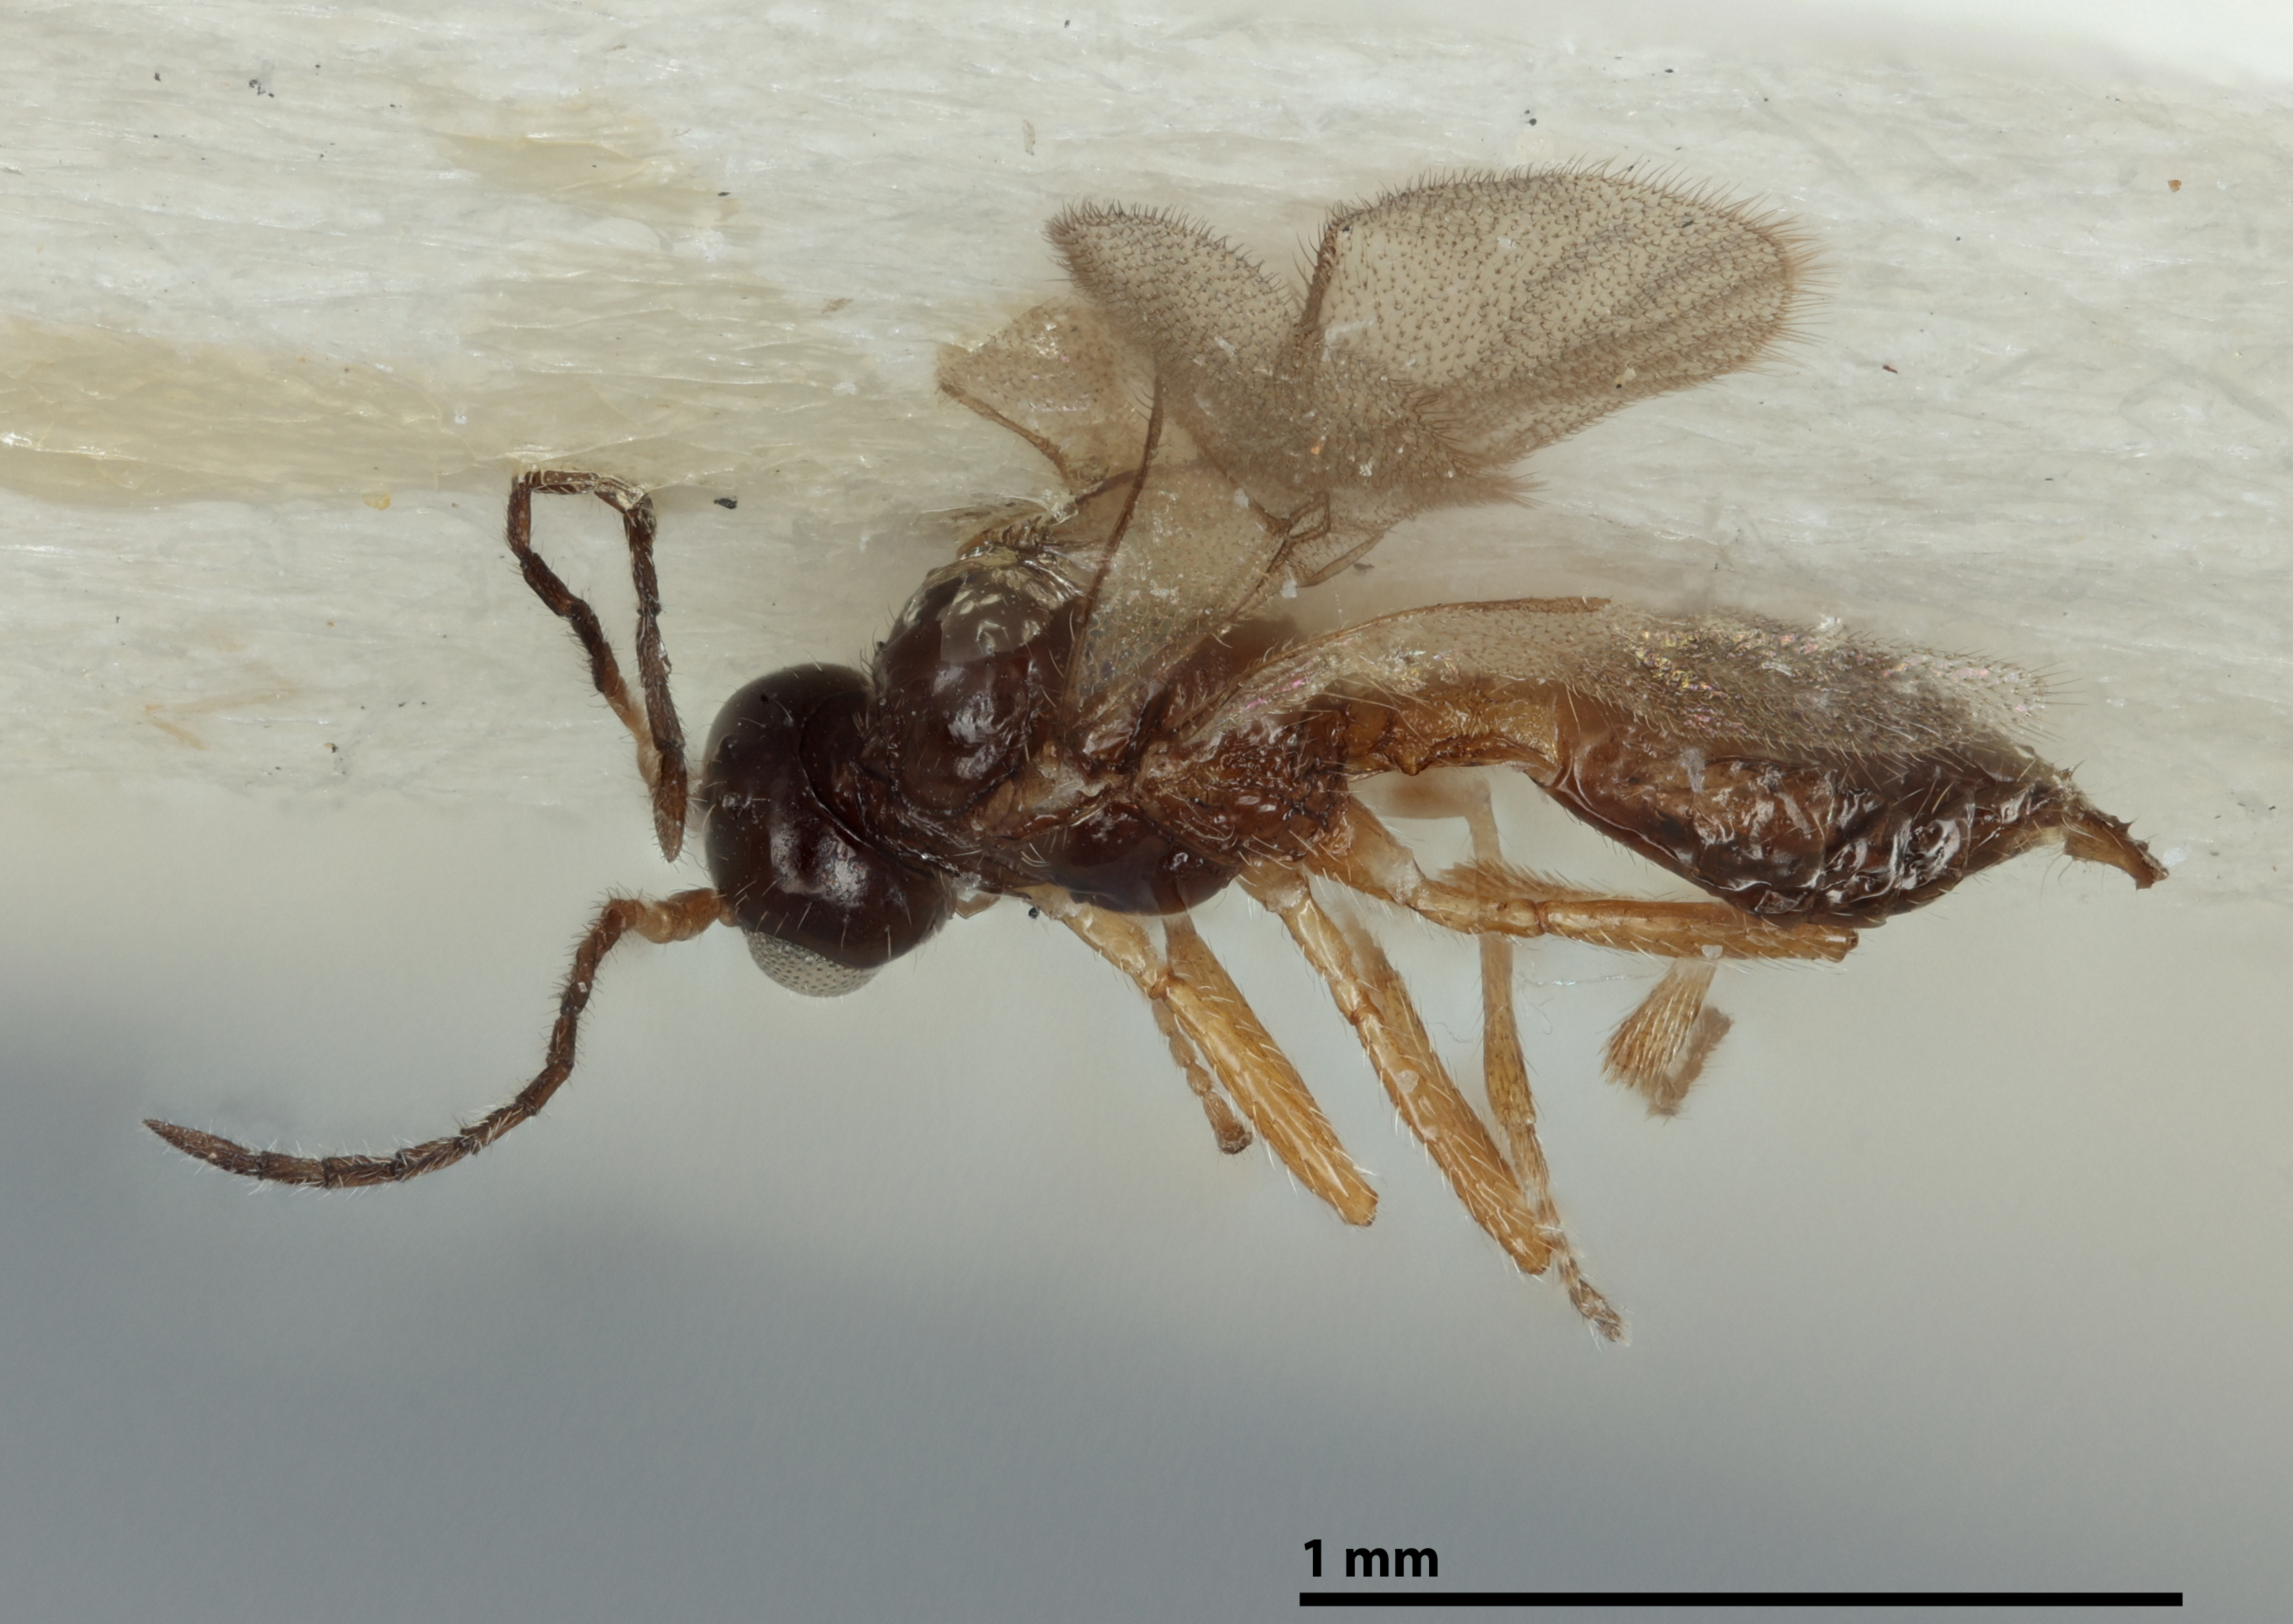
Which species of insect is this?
Monoctonus washingtonensis
